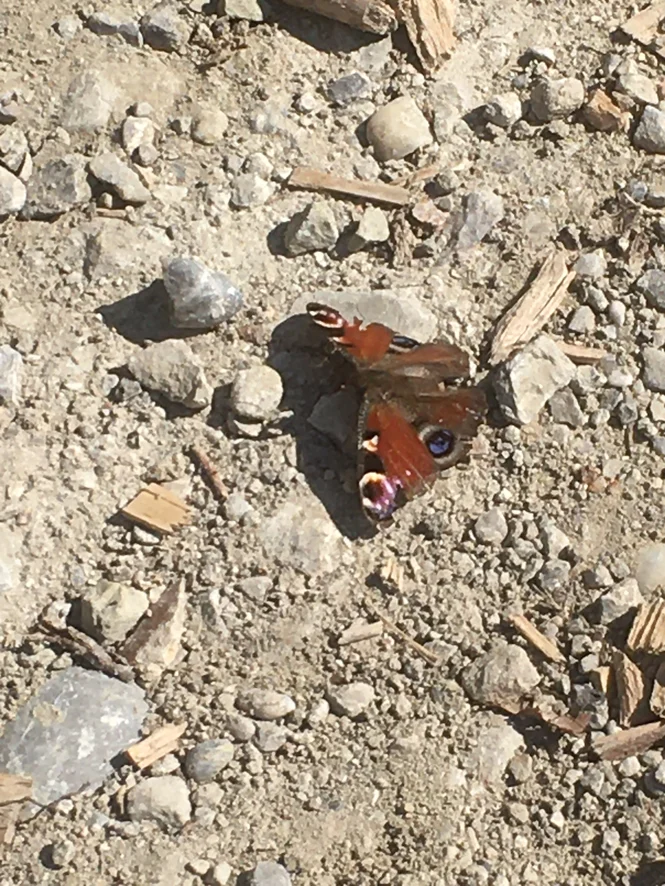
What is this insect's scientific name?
Aglais io
